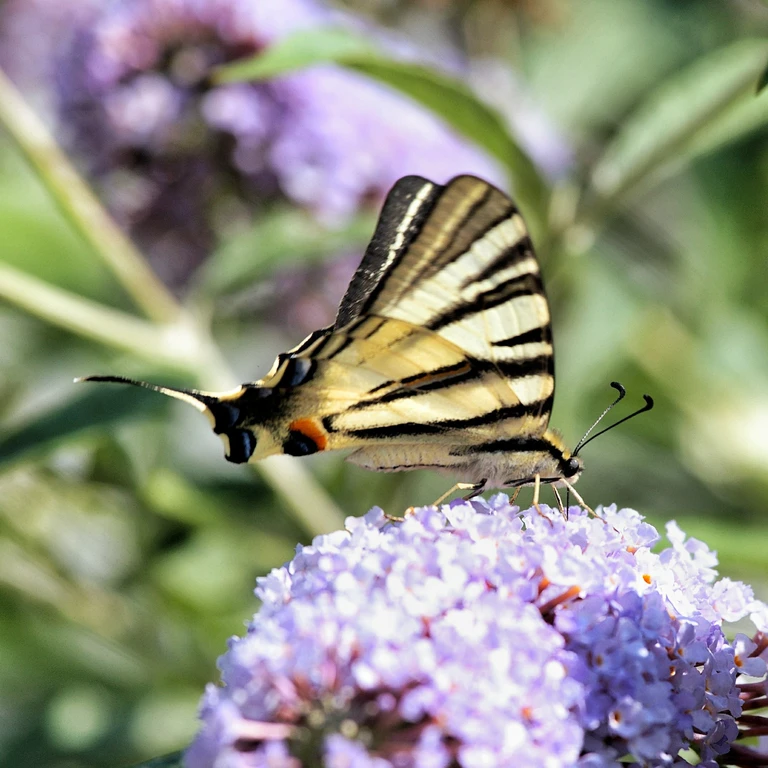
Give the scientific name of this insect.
Iphiclides podalirius
